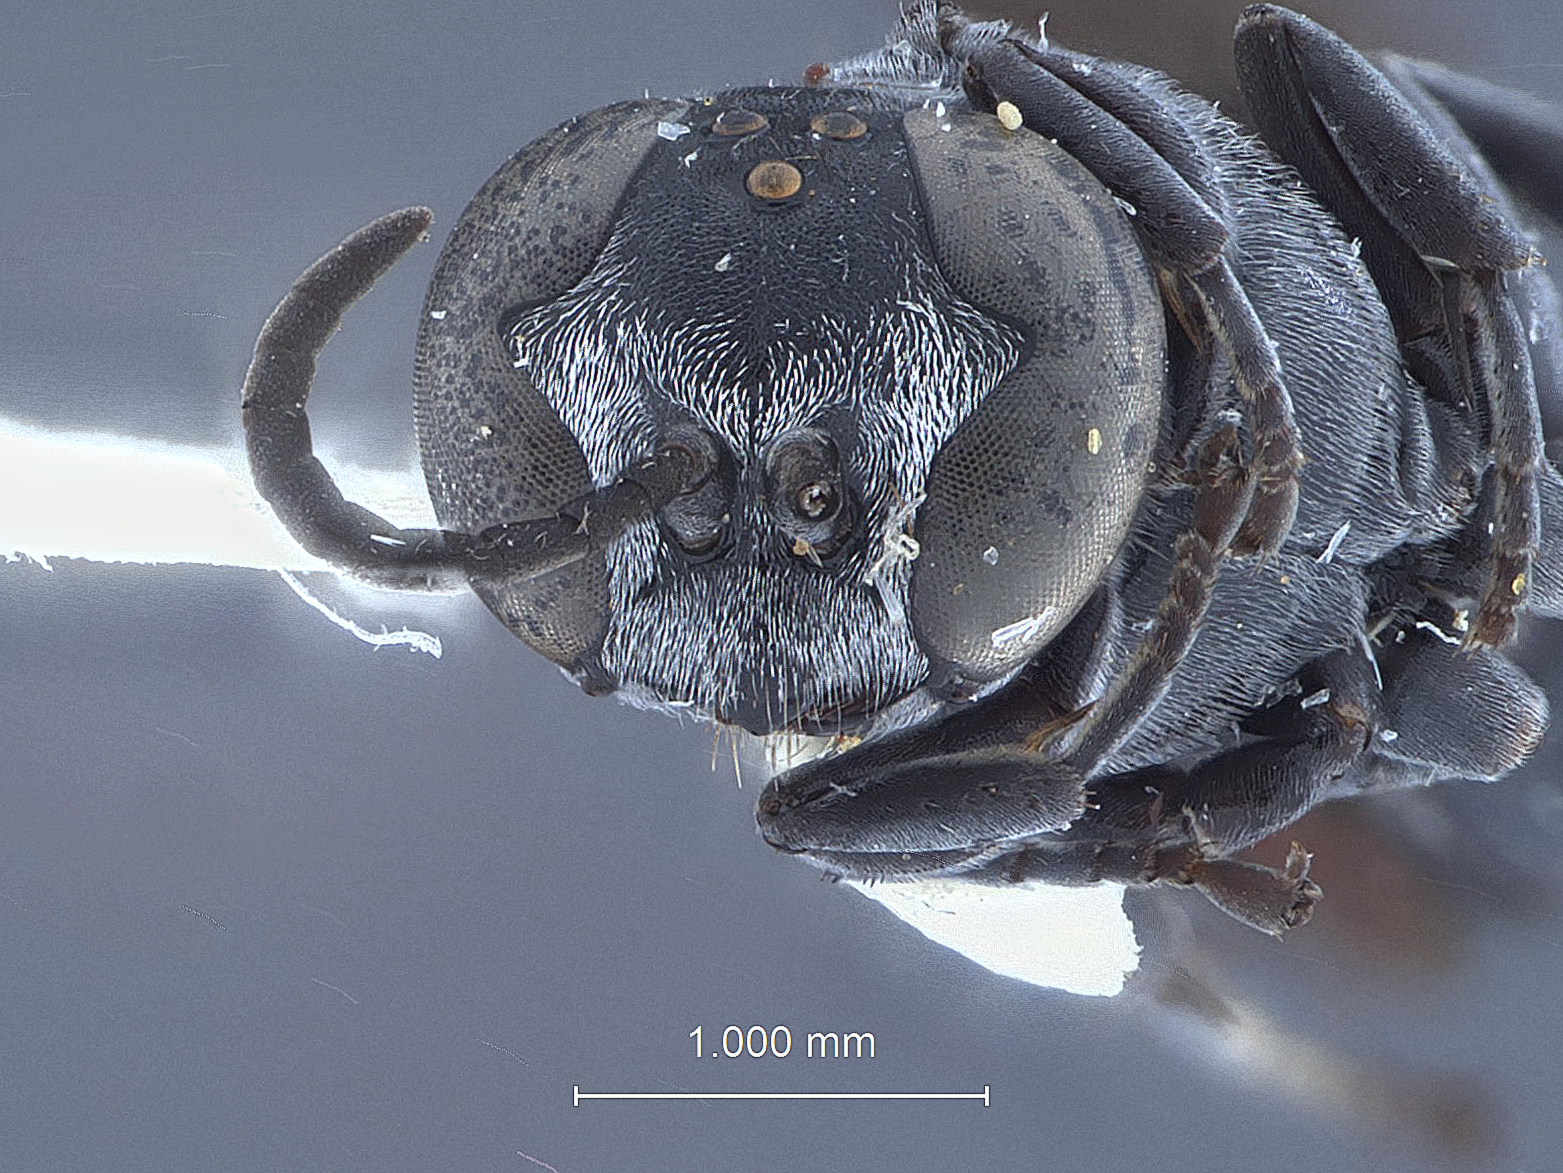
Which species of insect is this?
Pison oakleyi
